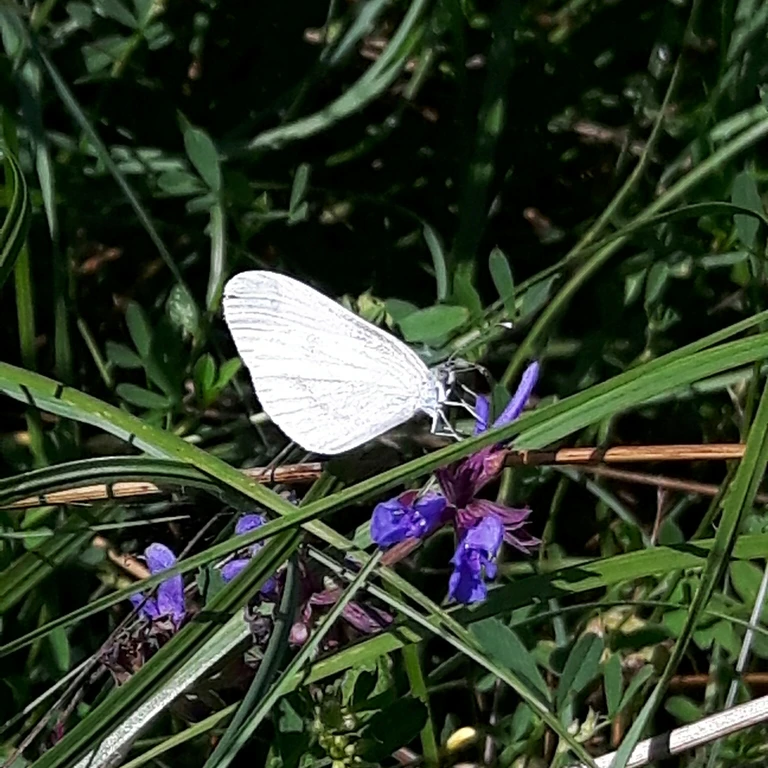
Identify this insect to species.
Leptidea sinapis/juvernica
